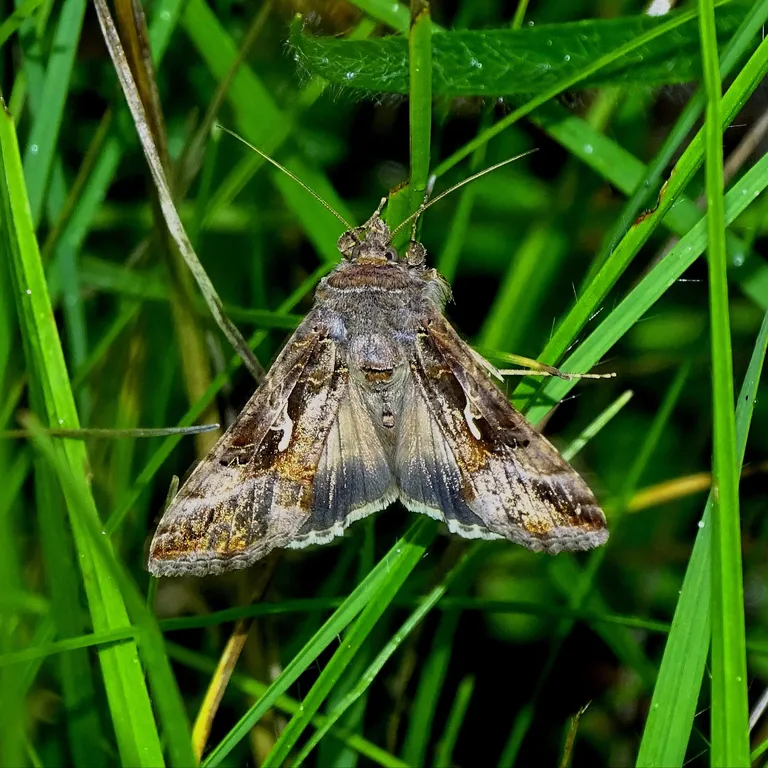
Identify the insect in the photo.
Autographa gamma
